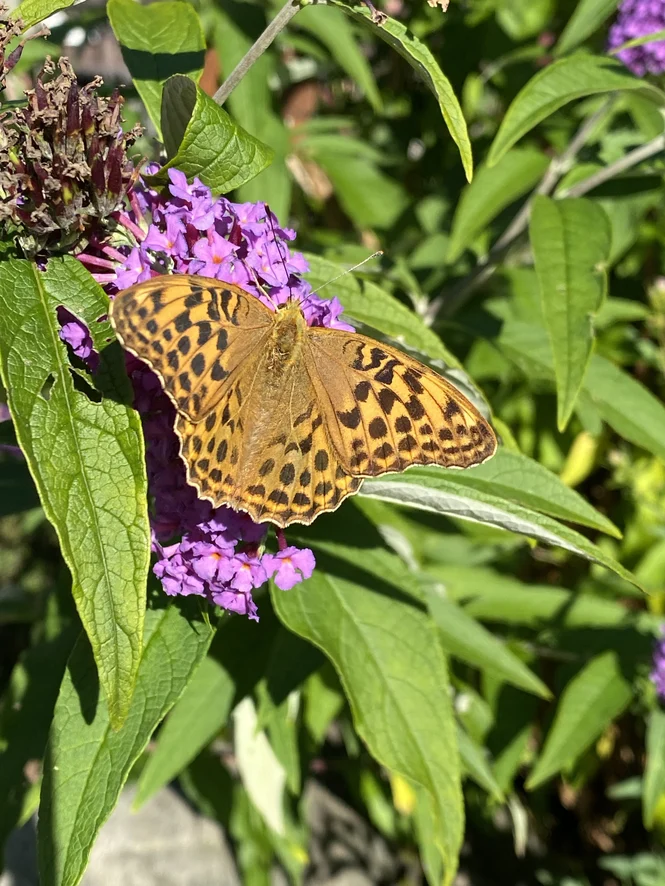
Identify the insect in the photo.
Argynnis paphia
